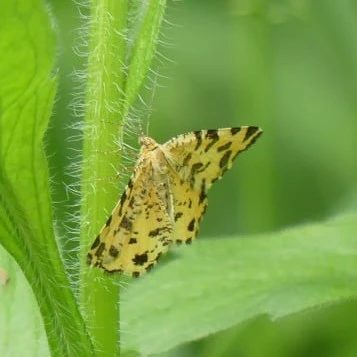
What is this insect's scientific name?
Pseudopanthera macularia
